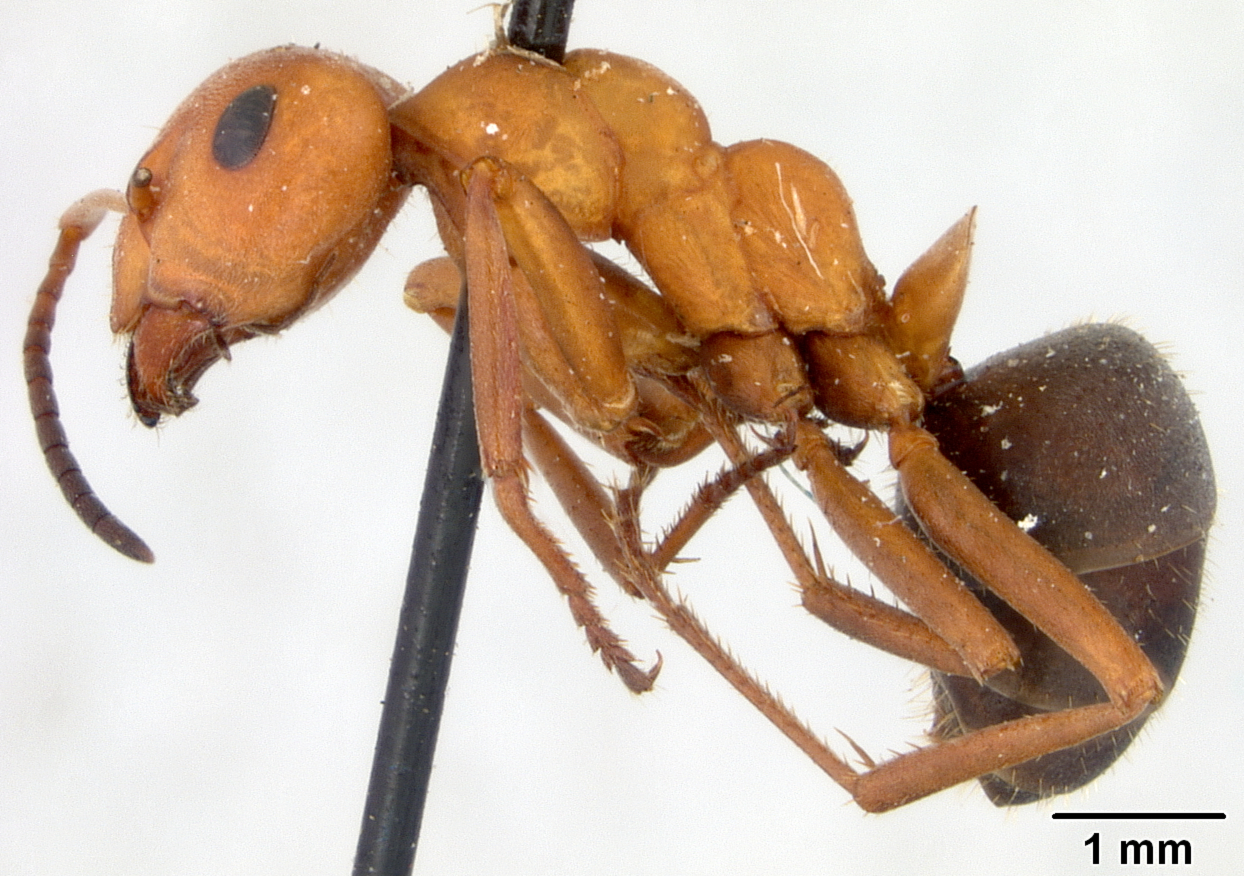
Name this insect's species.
Formica truncicola
